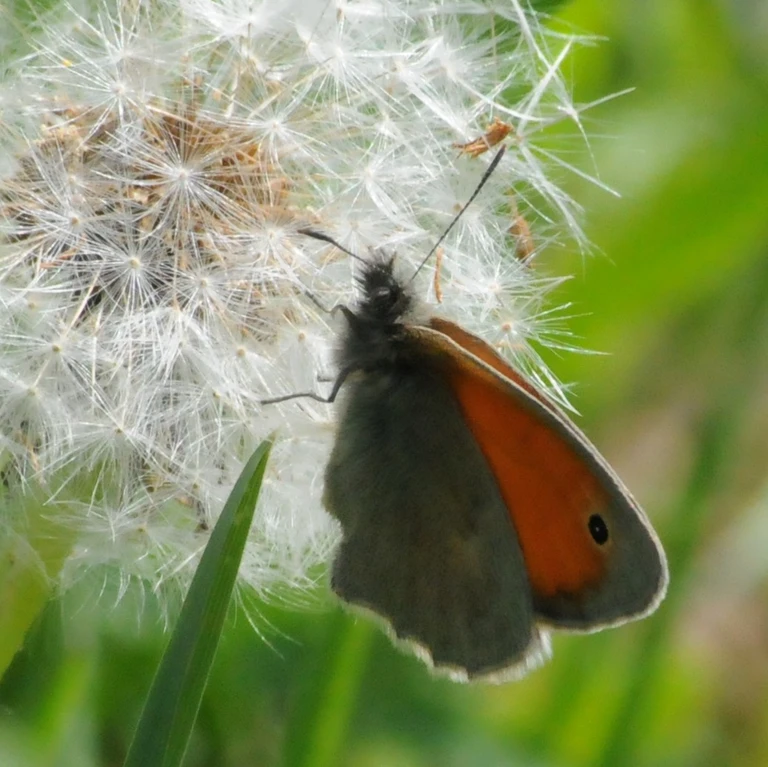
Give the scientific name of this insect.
Coenonympha pamphilus
